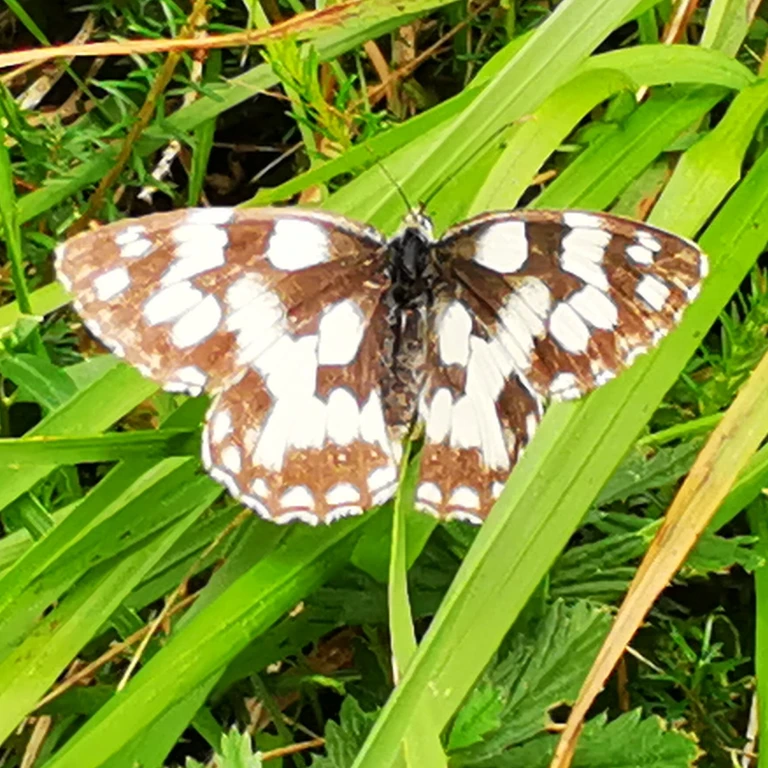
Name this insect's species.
Melanargia galathea
